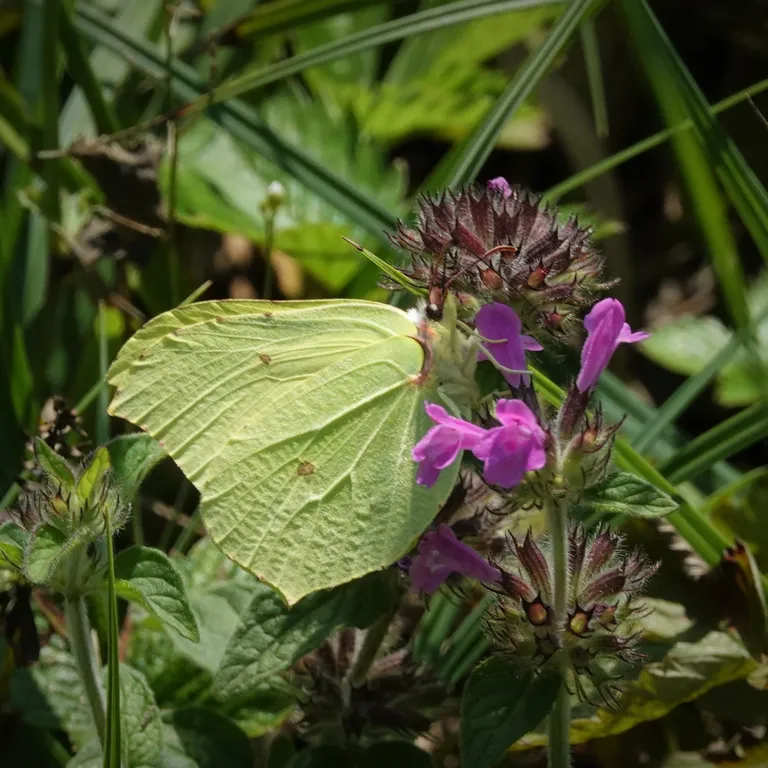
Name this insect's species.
Gonepteryx rhamni
